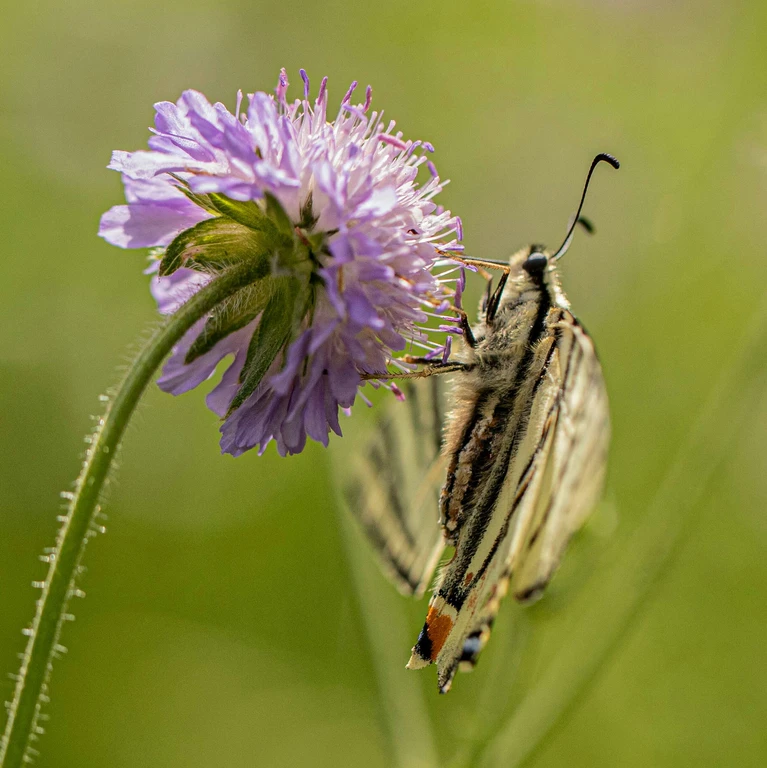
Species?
Iphiclides podalirius
